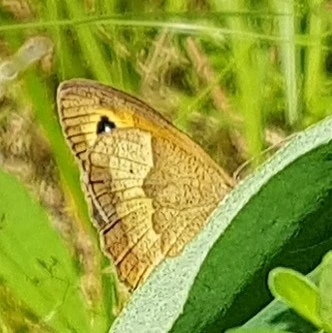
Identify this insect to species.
Maniola jurtina
